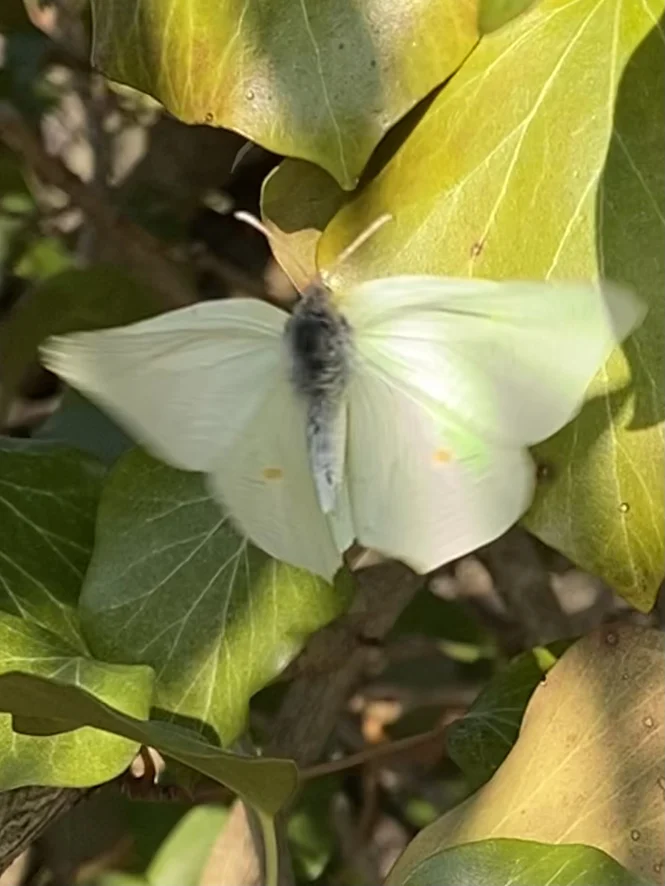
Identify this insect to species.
Gonepteryx rhamni
